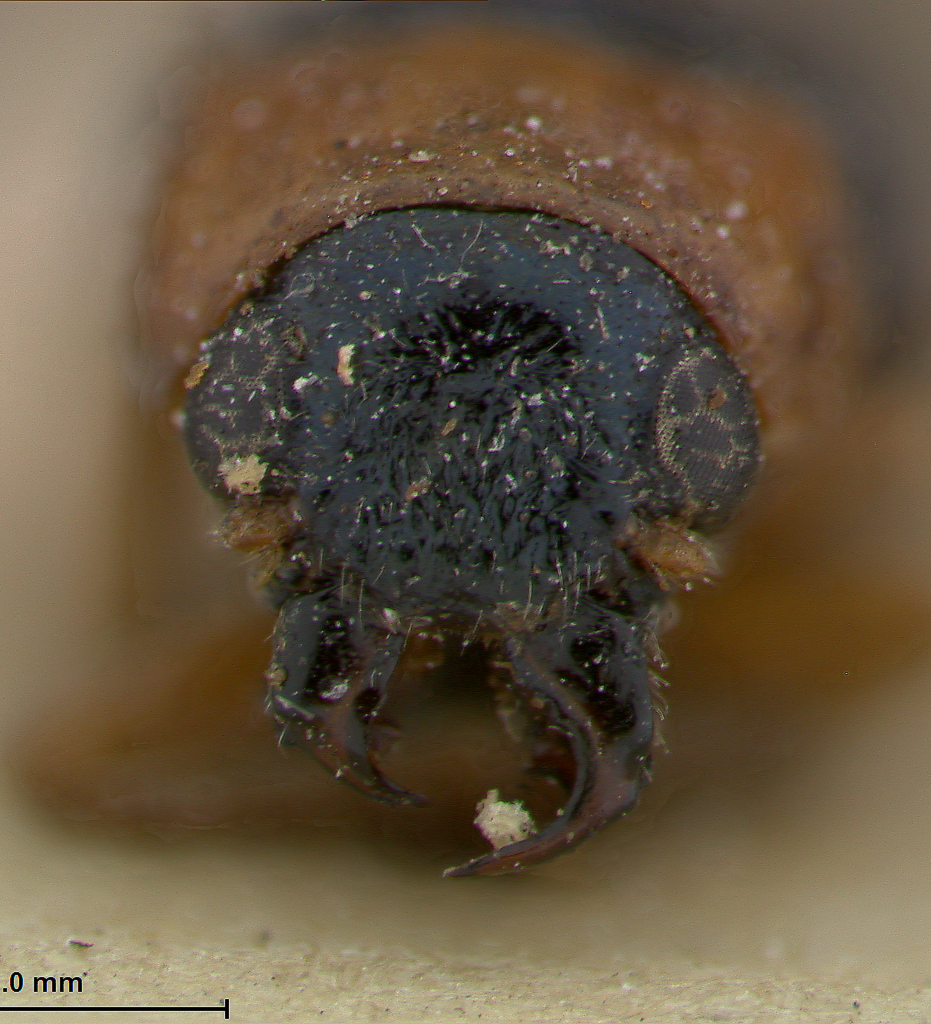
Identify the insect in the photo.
Smaragdina apicitarsis
